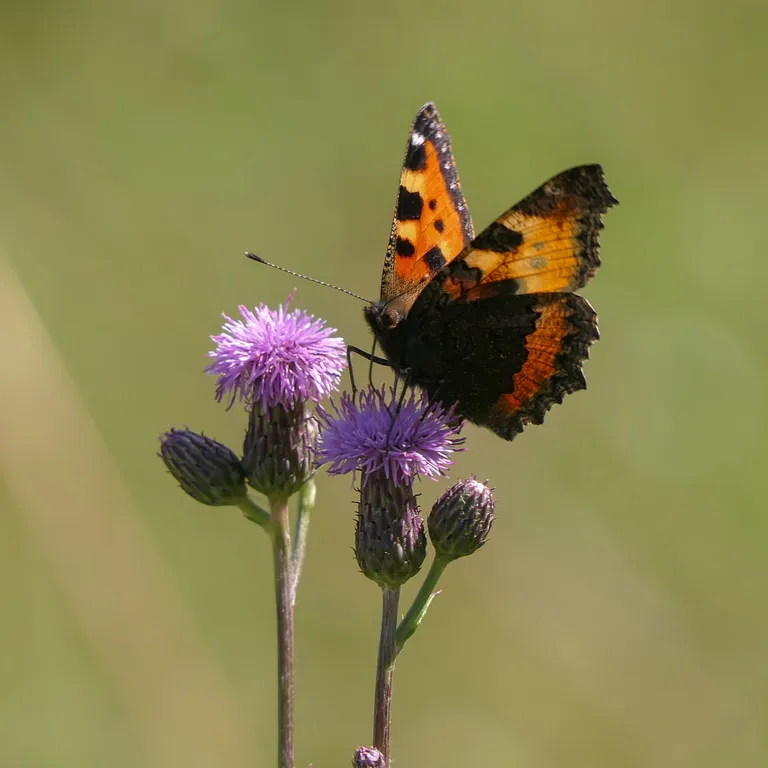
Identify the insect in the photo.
Aglais urticae
